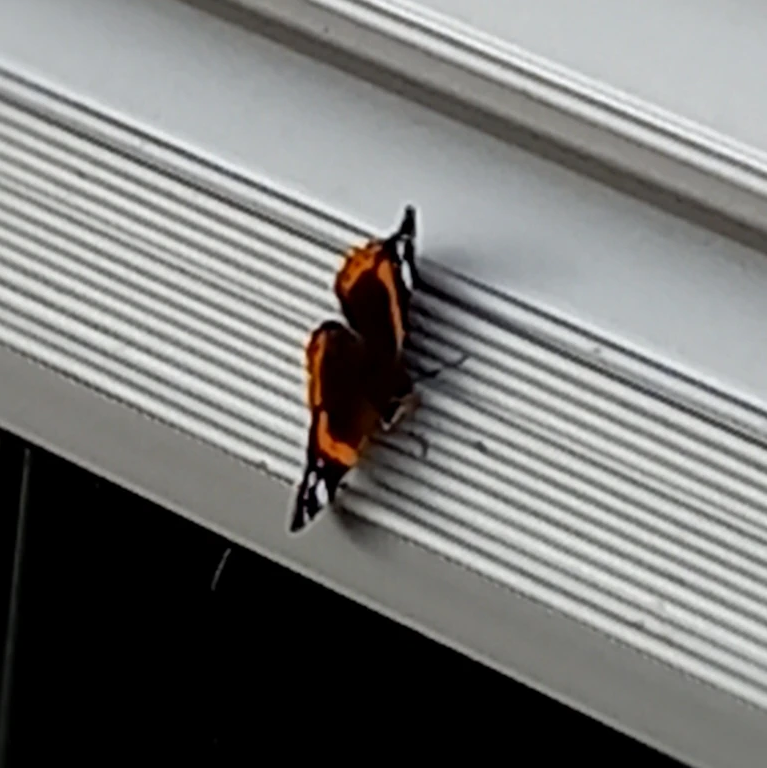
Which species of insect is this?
Vanessa atalanta
